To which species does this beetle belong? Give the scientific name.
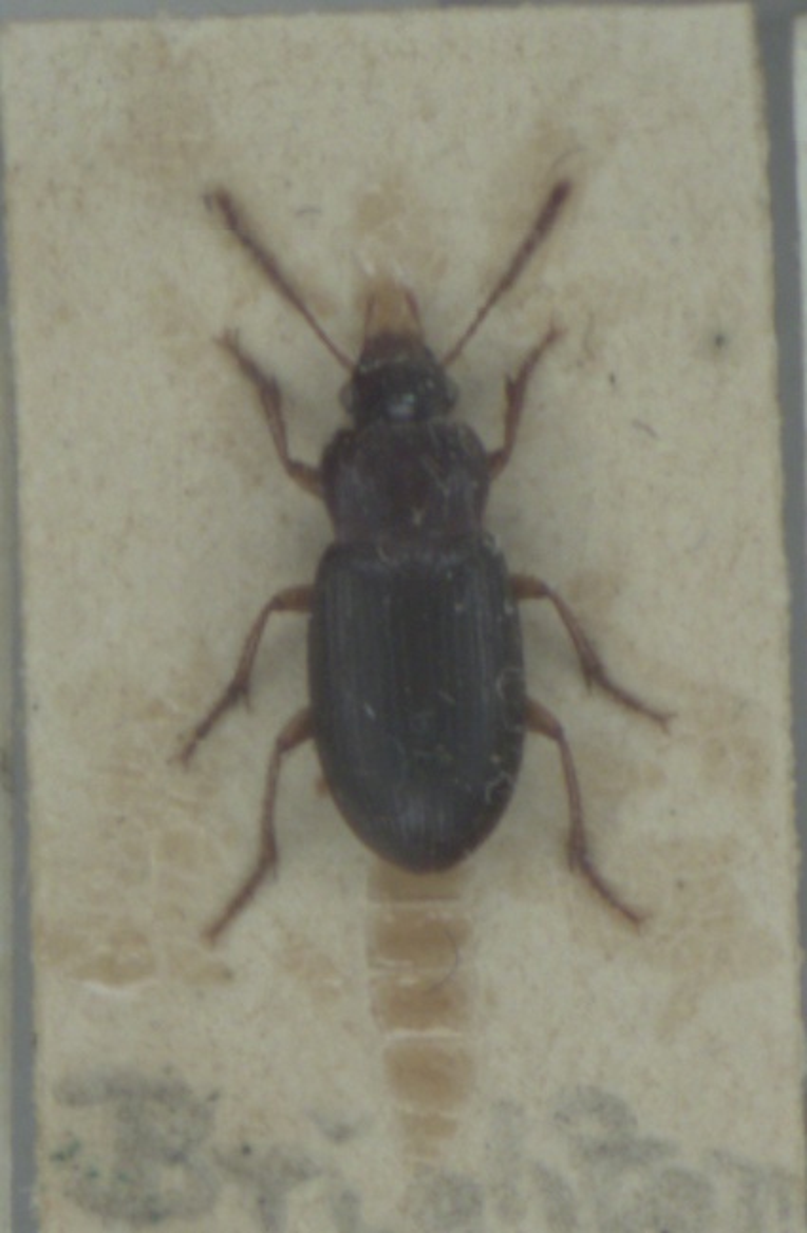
Ophonus rufibarbis
